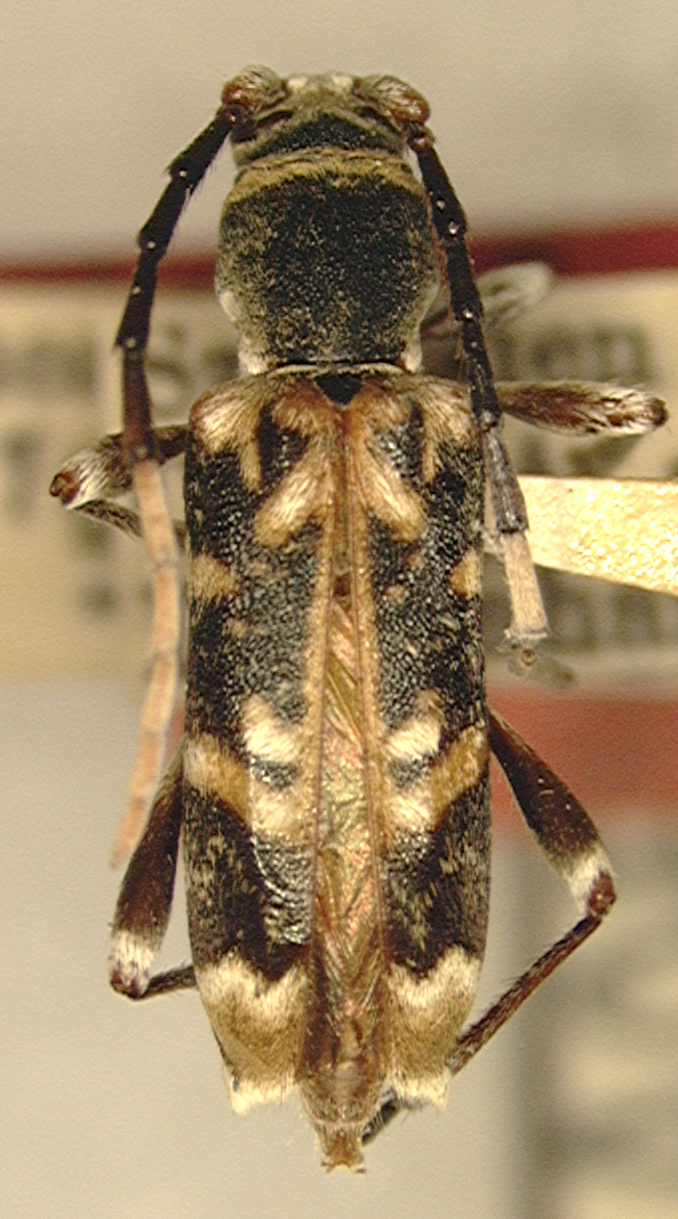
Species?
Aglaophis apicicornis
